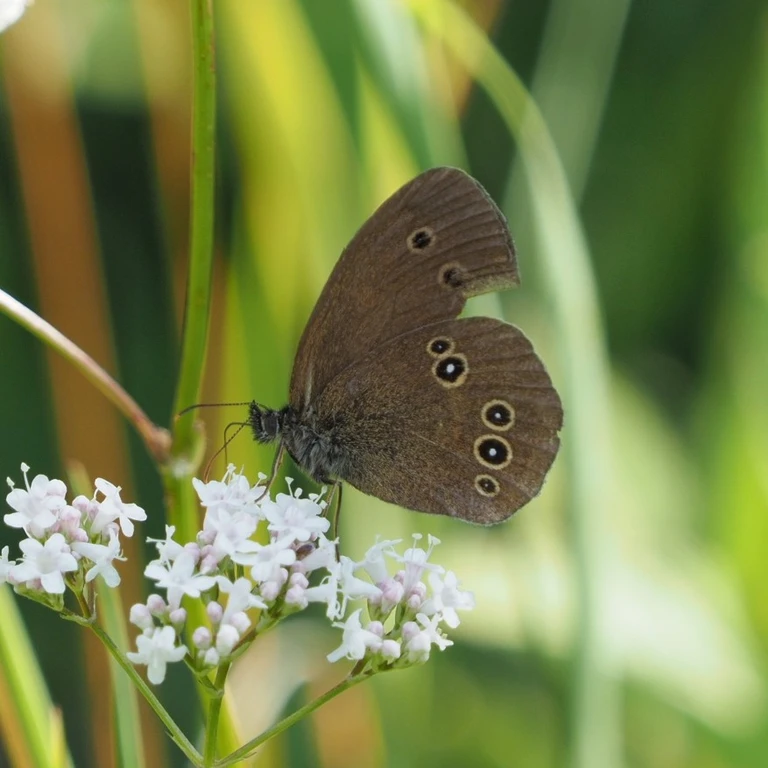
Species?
Aphantopus hyperantus
